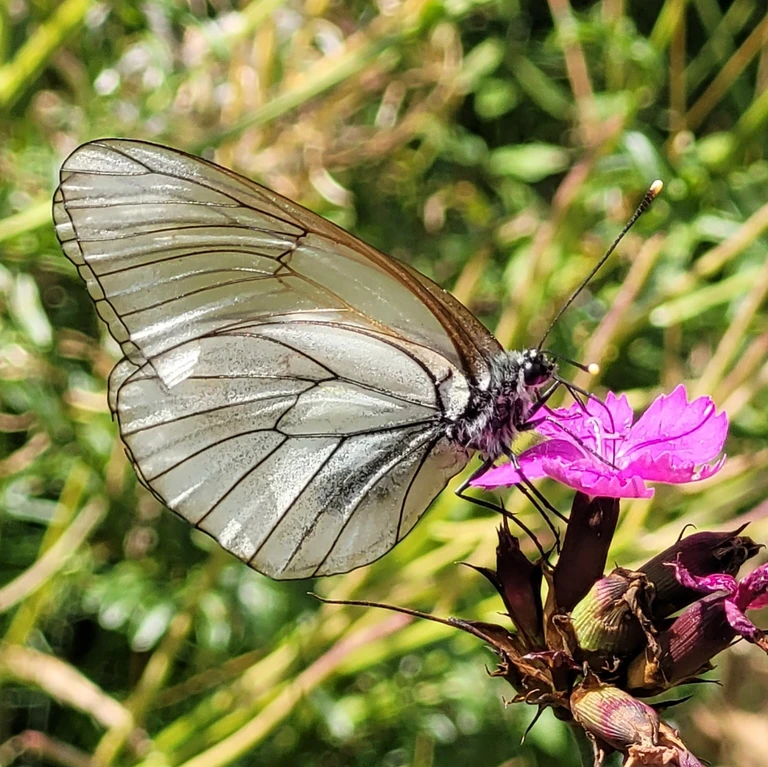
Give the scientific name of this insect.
Aporia crataegi
